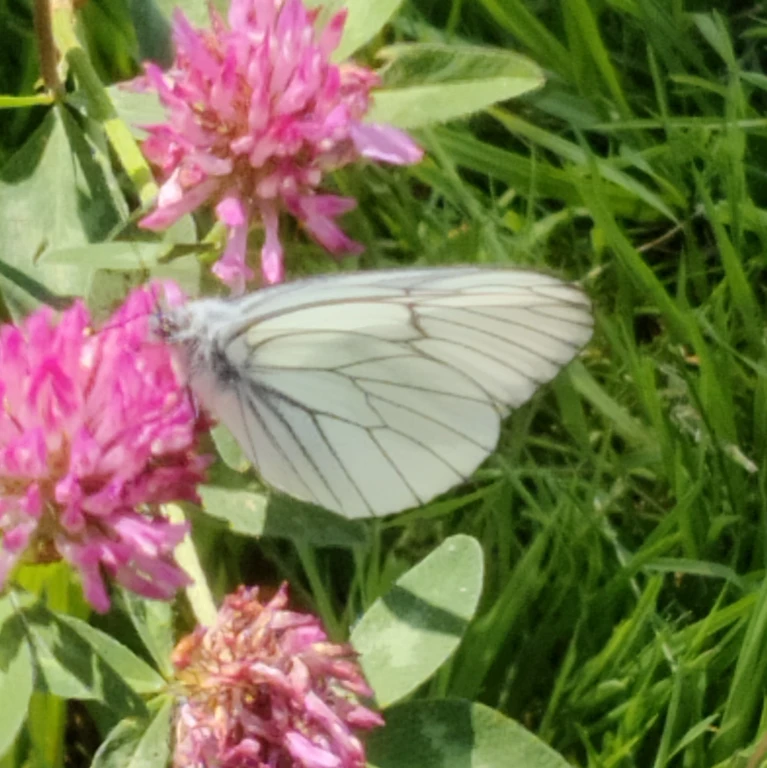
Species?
Aporia crataegi
